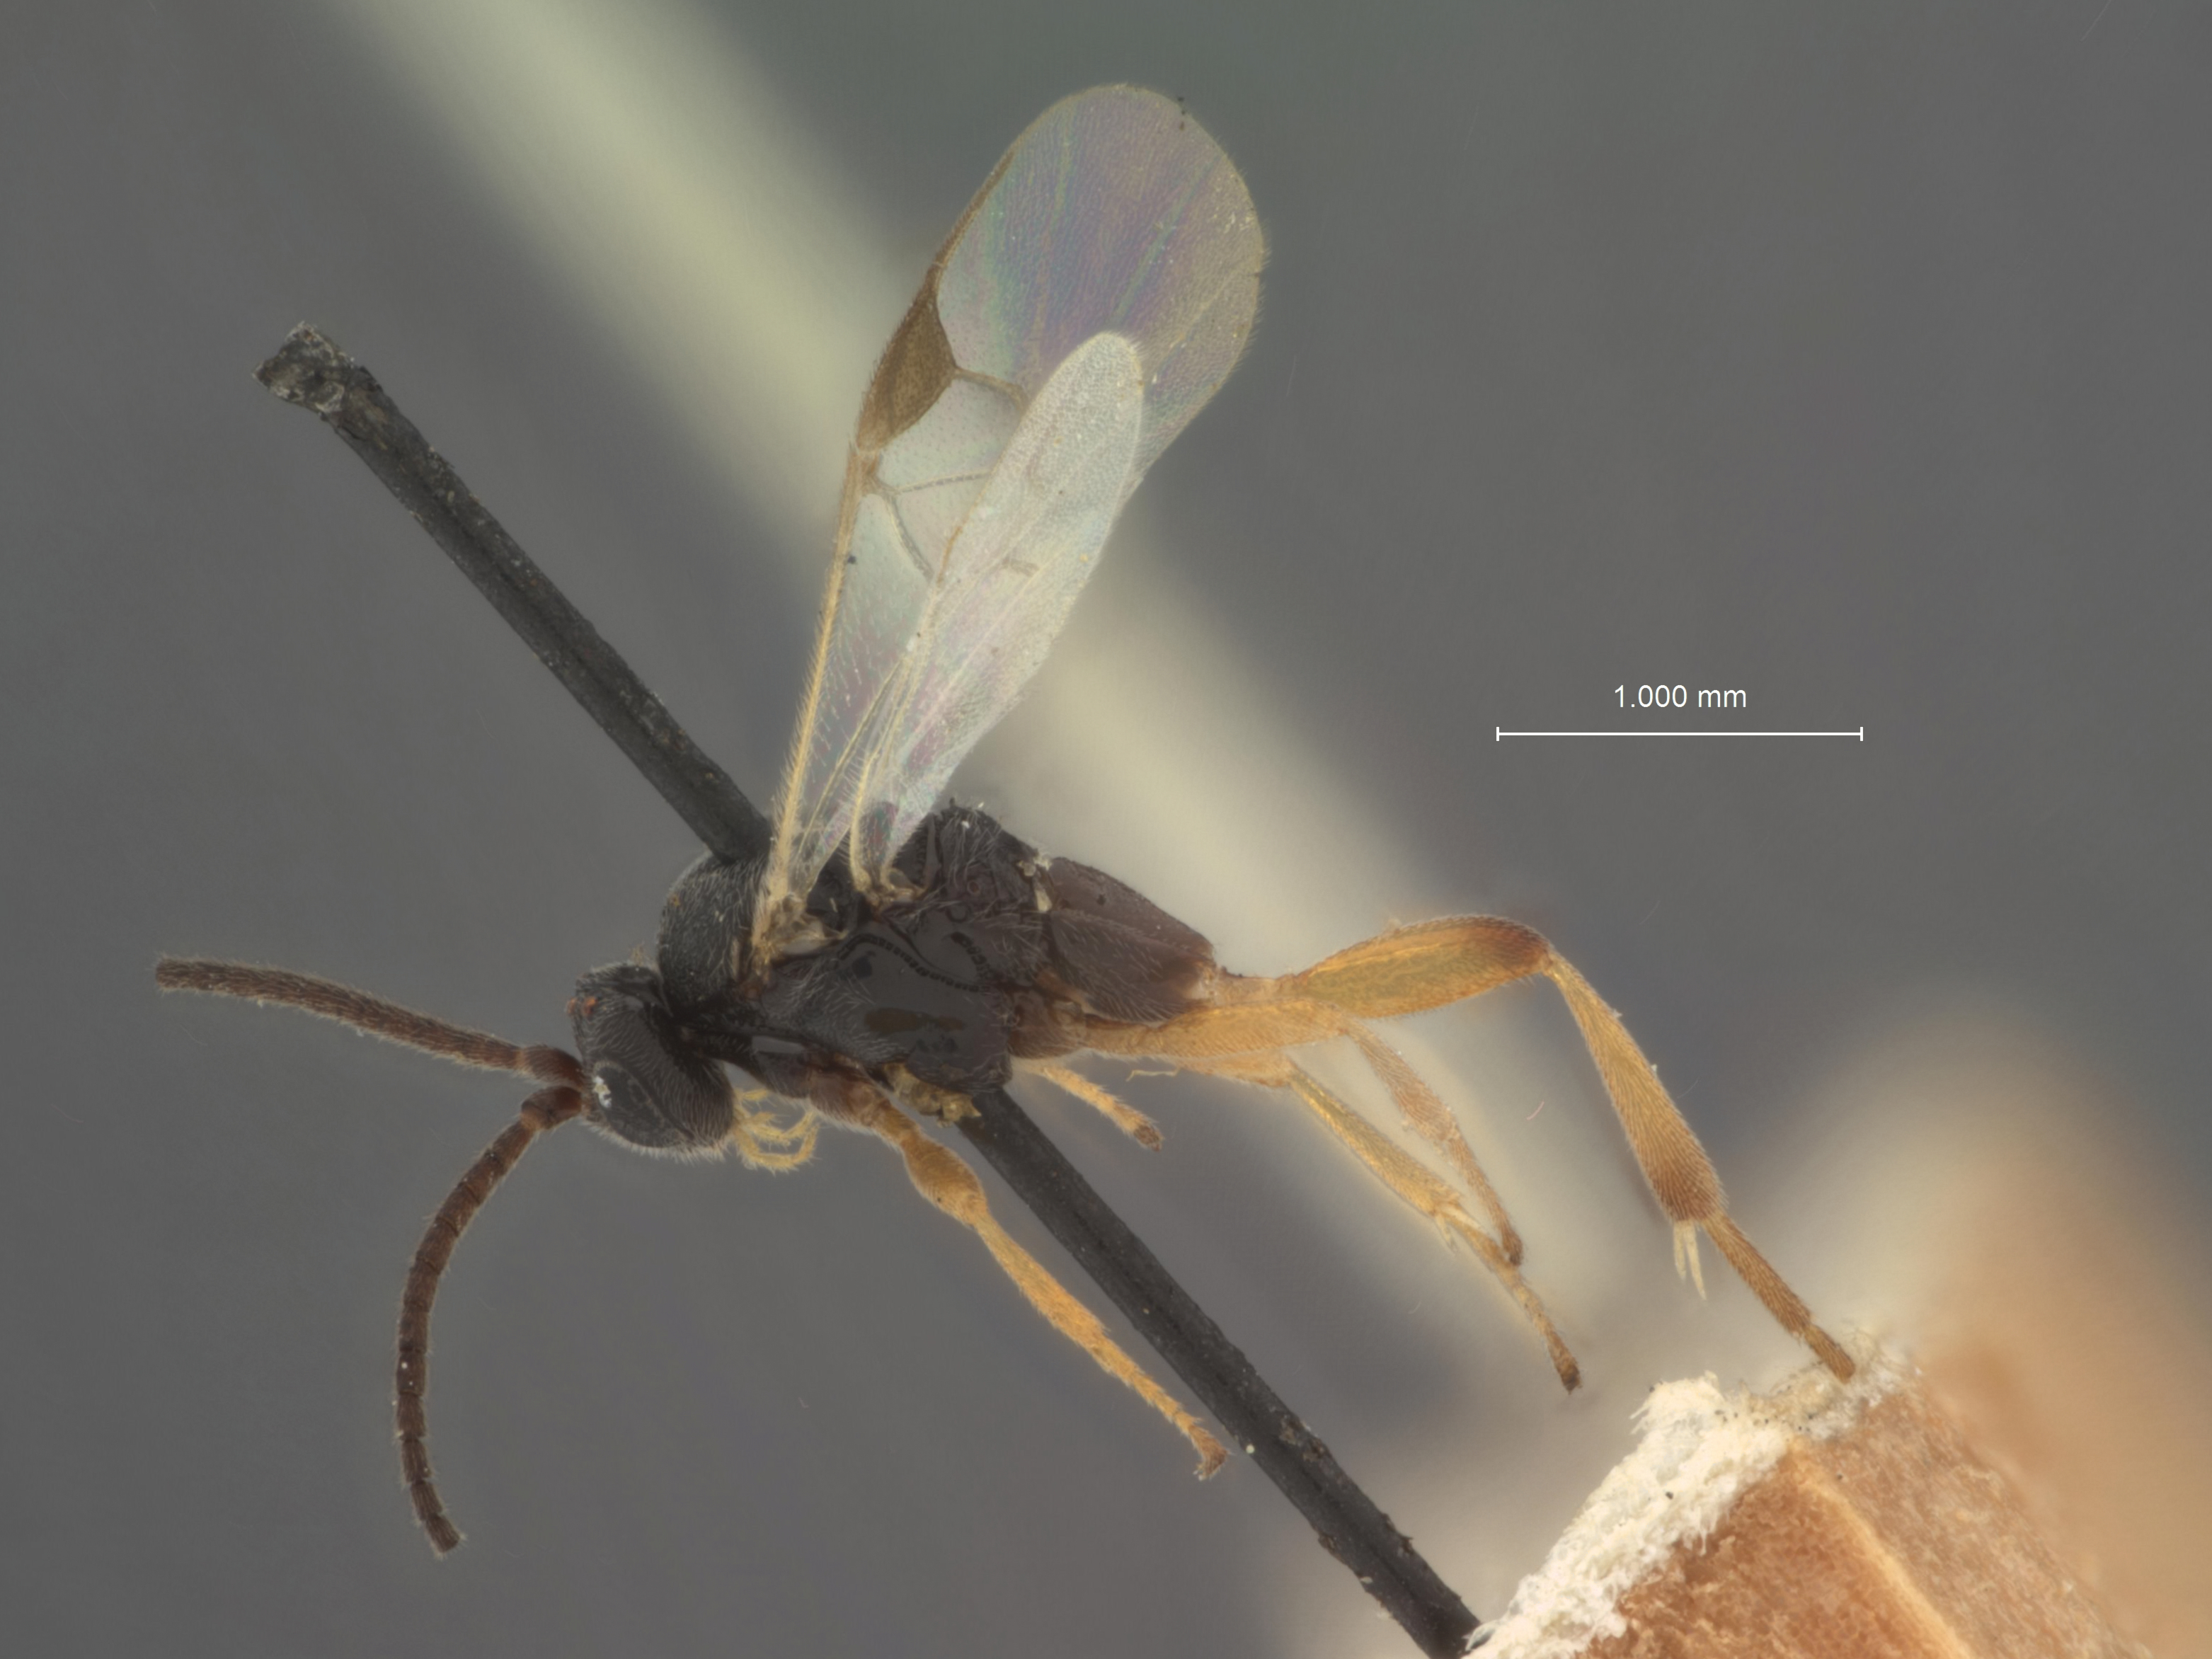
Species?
Apanteles pyraustae
